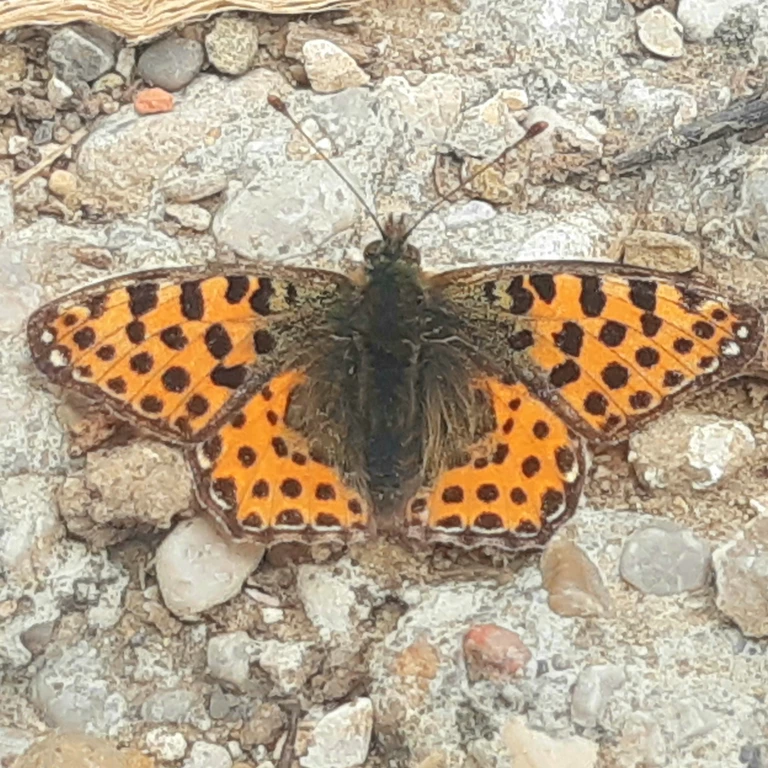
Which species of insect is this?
Issoria lathonia
